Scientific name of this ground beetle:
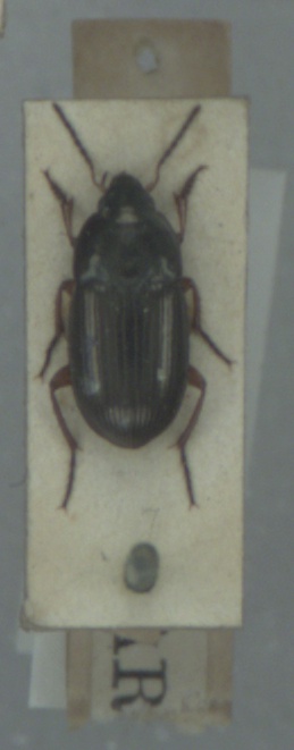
Amara familiaris
